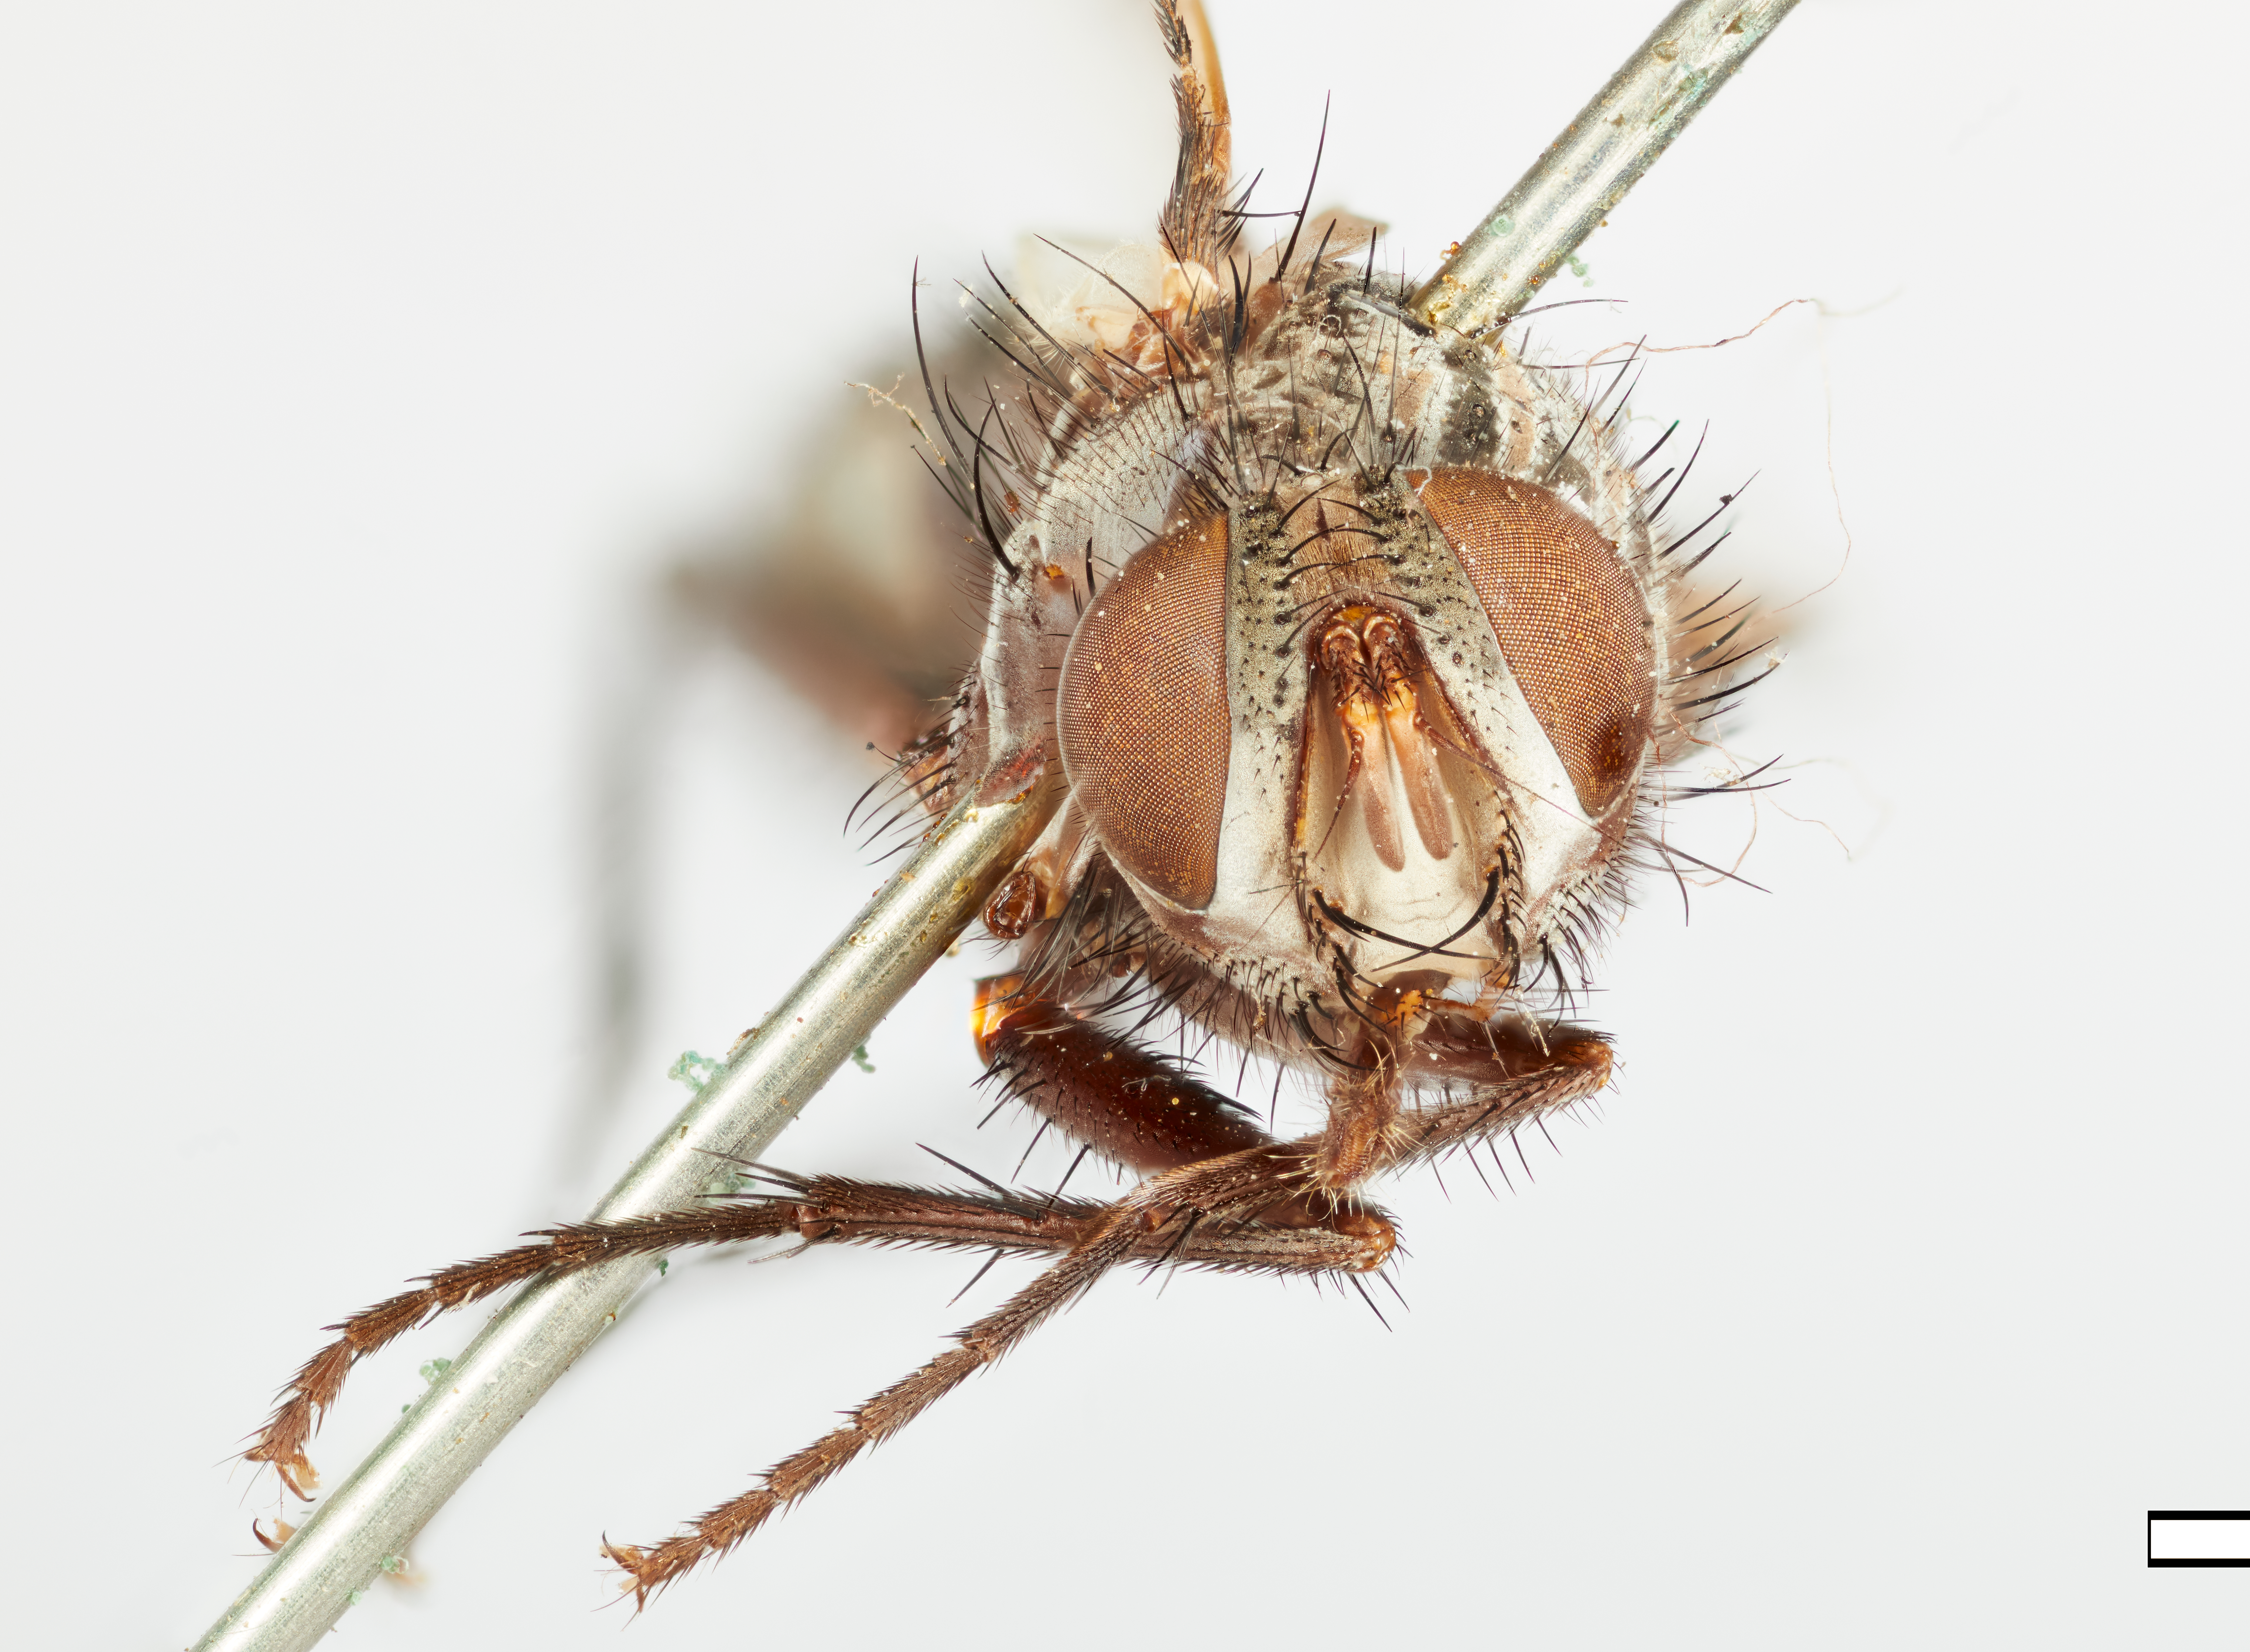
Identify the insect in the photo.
Biomya mutabilis
